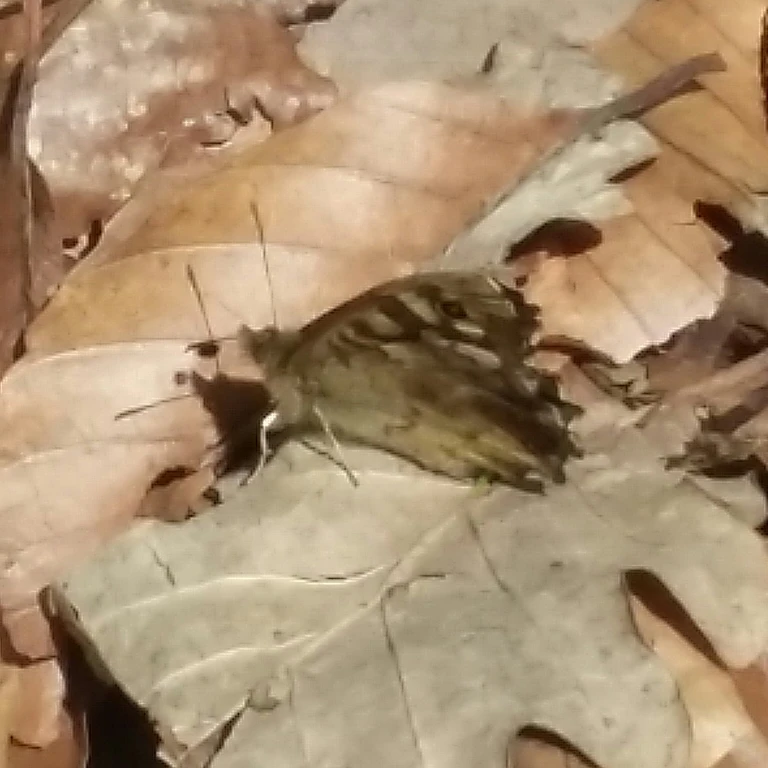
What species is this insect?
Pararge aegeria
